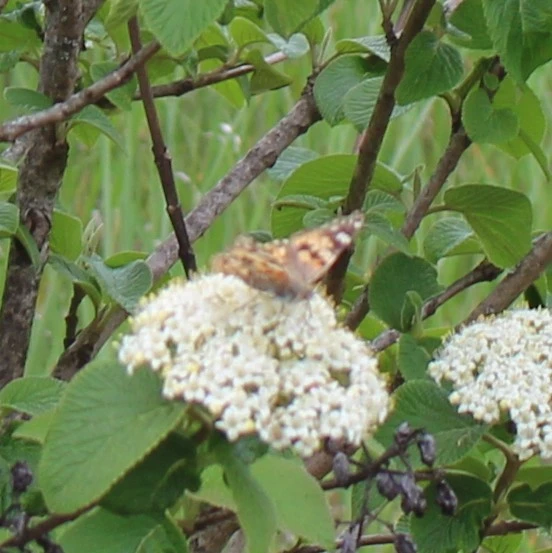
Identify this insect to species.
Vanessa cardui
